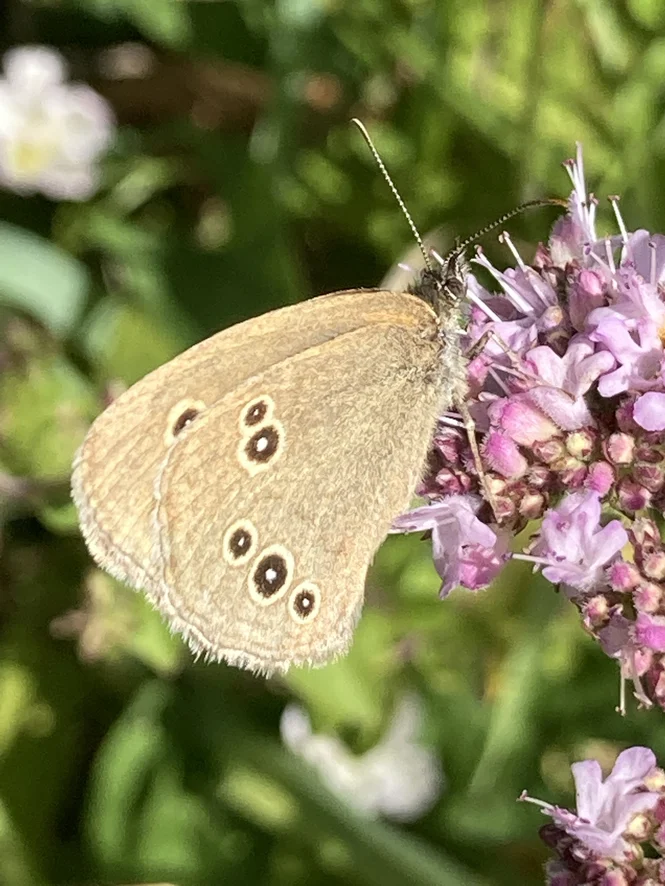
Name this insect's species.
Aphantopus hyperantus
